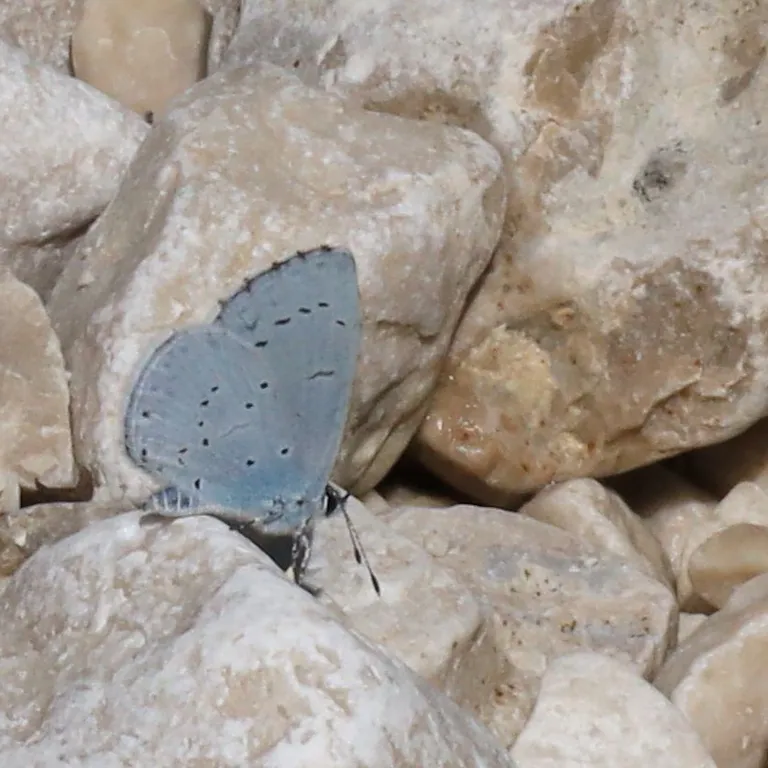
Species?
Celastrina argiolus
